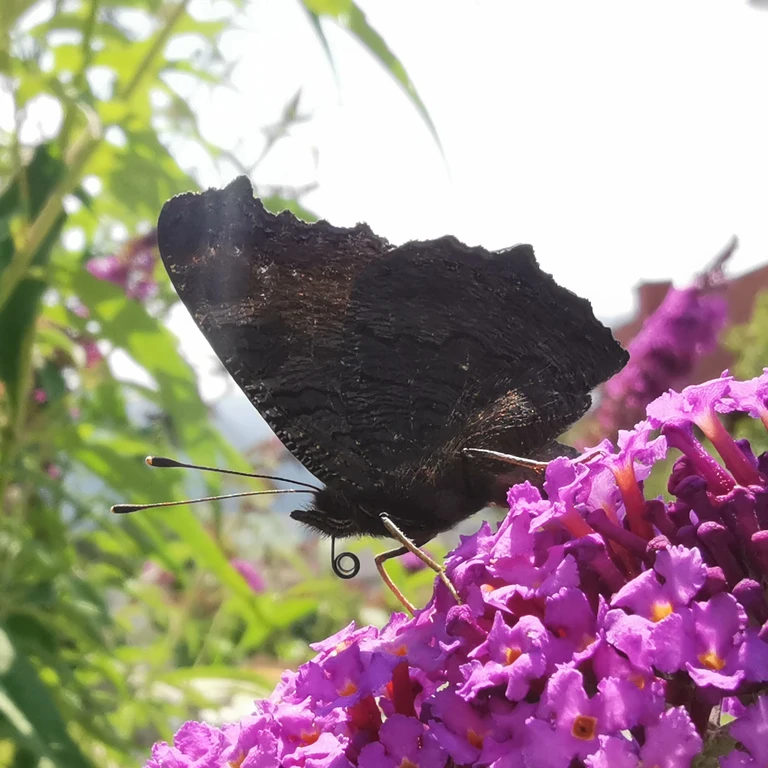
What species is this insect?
Aglais io
